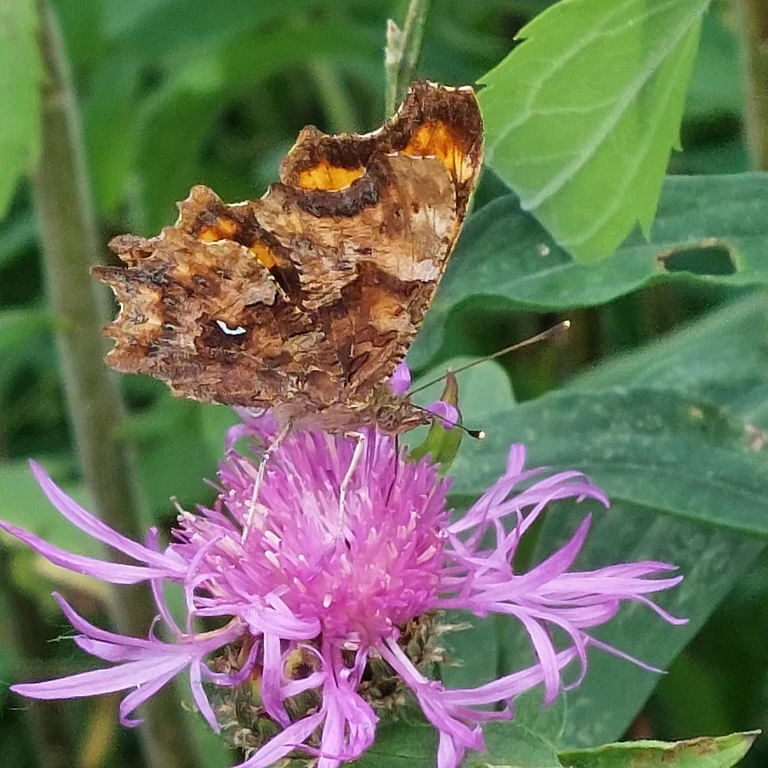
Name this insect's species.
Polygonia c-album
